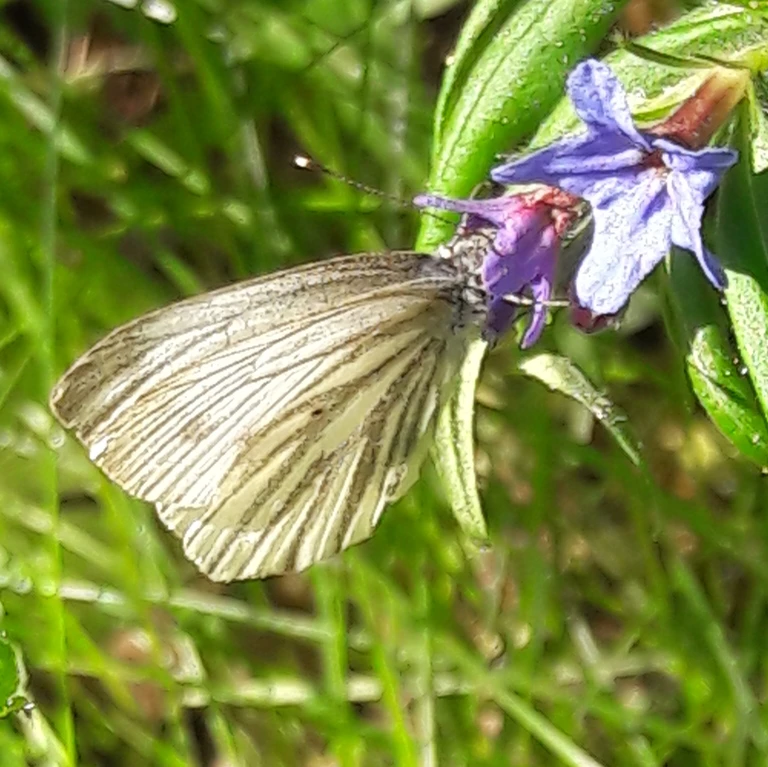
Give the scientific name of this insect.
Pieris napi
